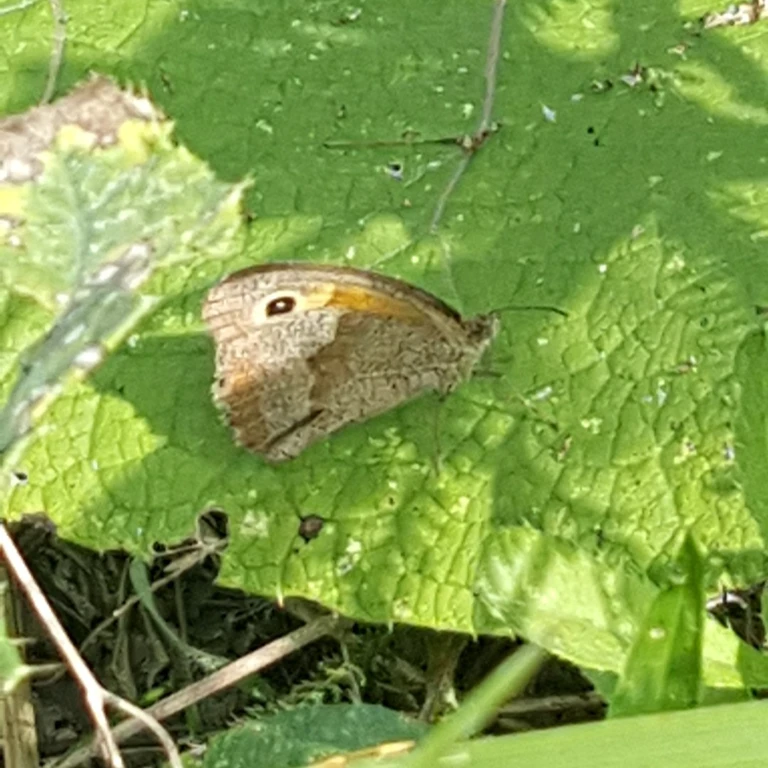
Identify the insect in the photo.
Maniola jurtina
